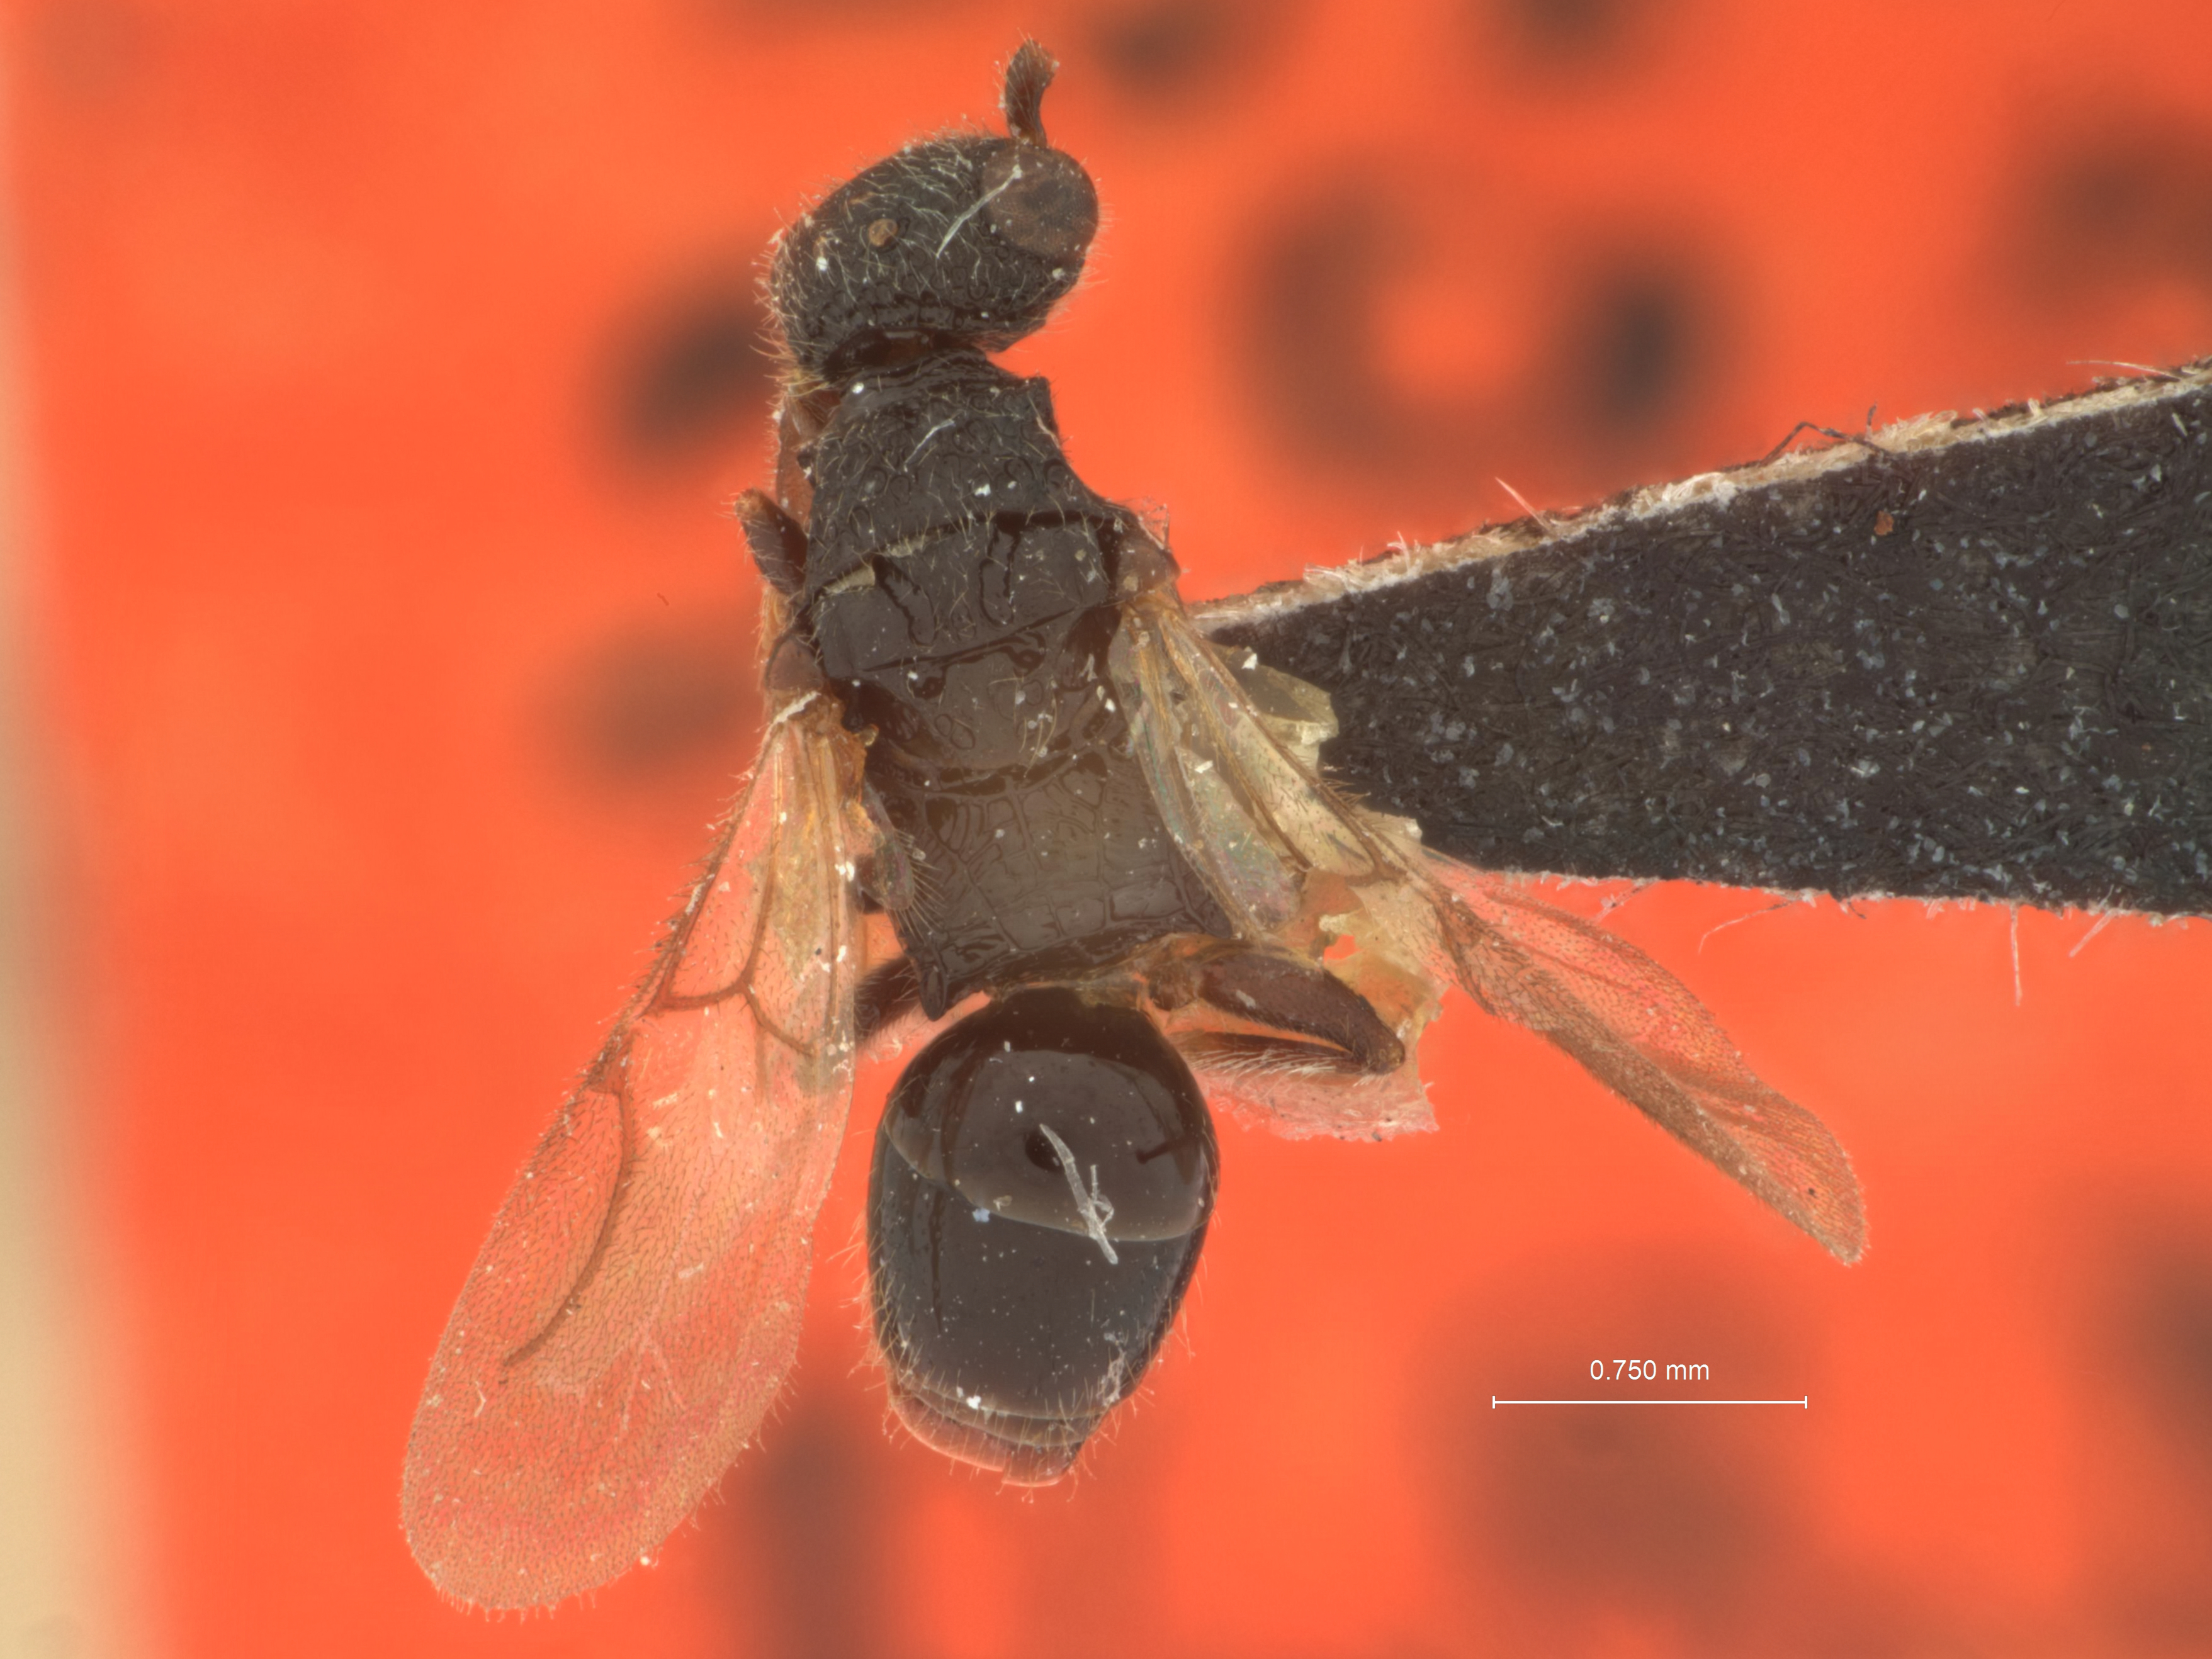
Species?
Mesitius punctaticollis
